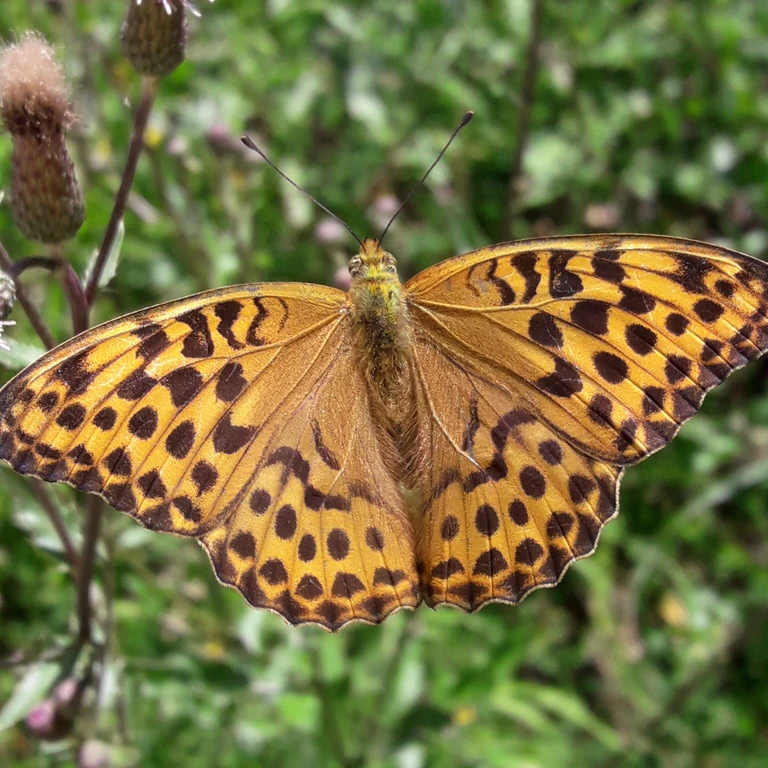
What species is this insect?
Argynnis paphia
